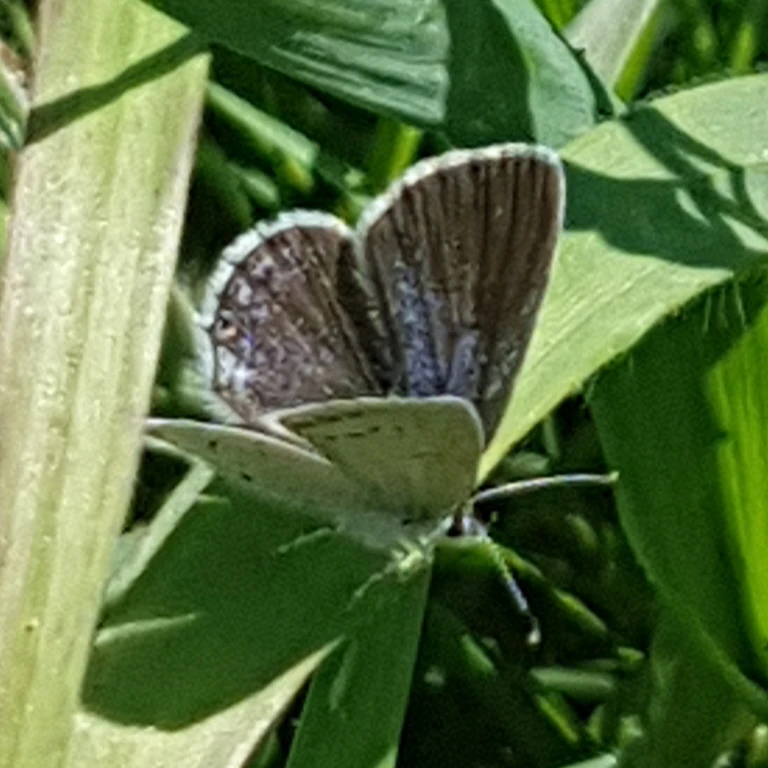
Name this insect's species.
Cupido argiades (also Elkalyce argiades)
